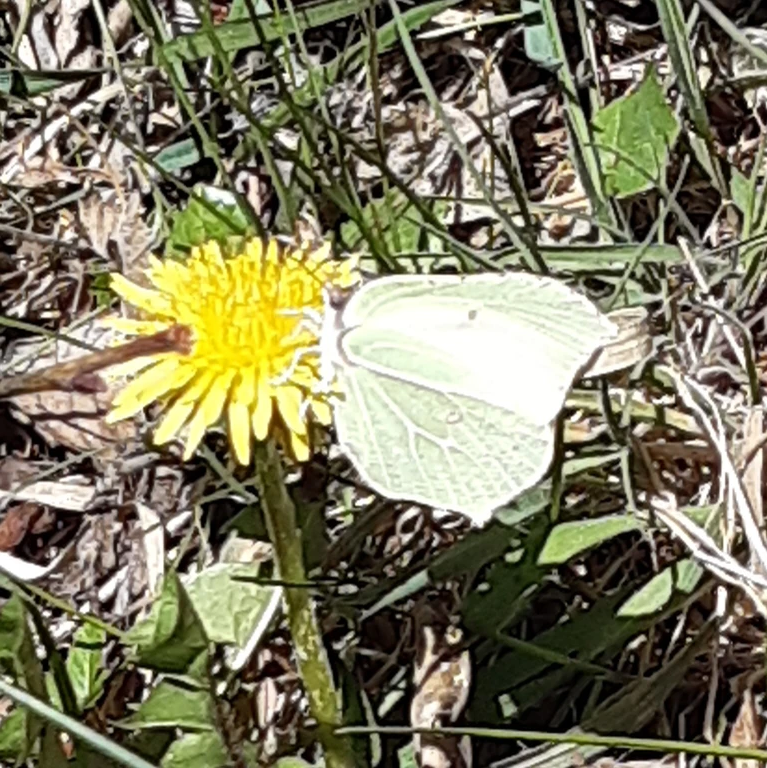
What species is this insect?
Gonepteryx rhamni
